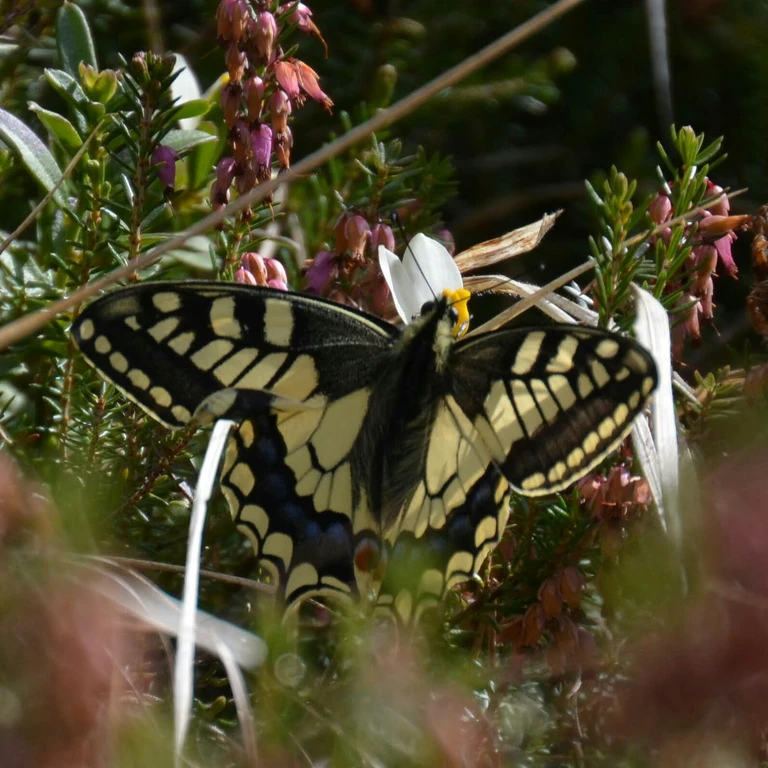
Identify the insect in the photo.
Papilio machaon
